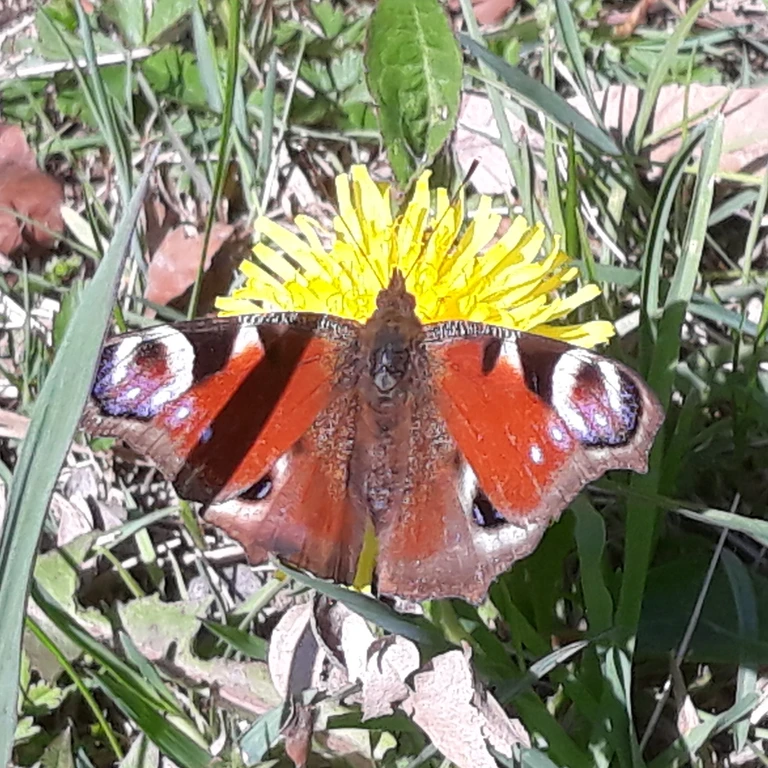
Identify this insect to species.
Aglais io
